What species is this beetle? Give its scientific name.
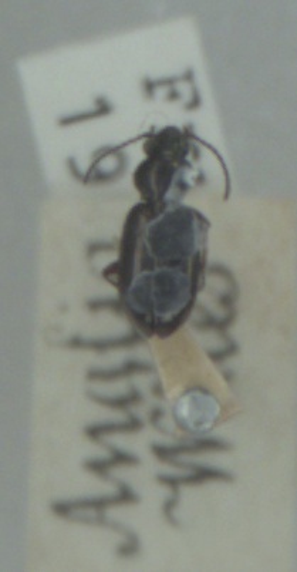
Bembidion lampros
